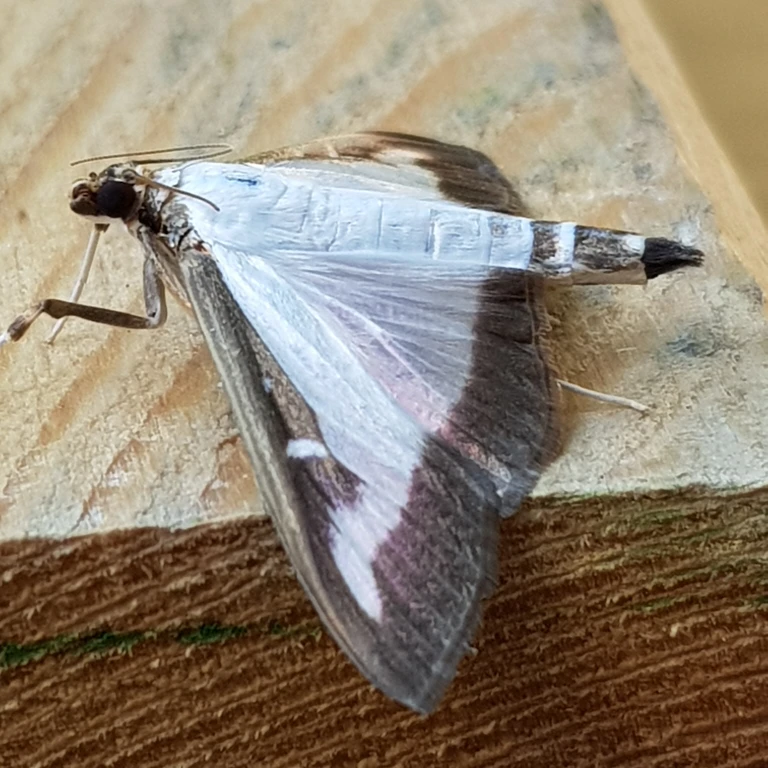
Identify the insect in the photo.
Cydalima perspectalis
